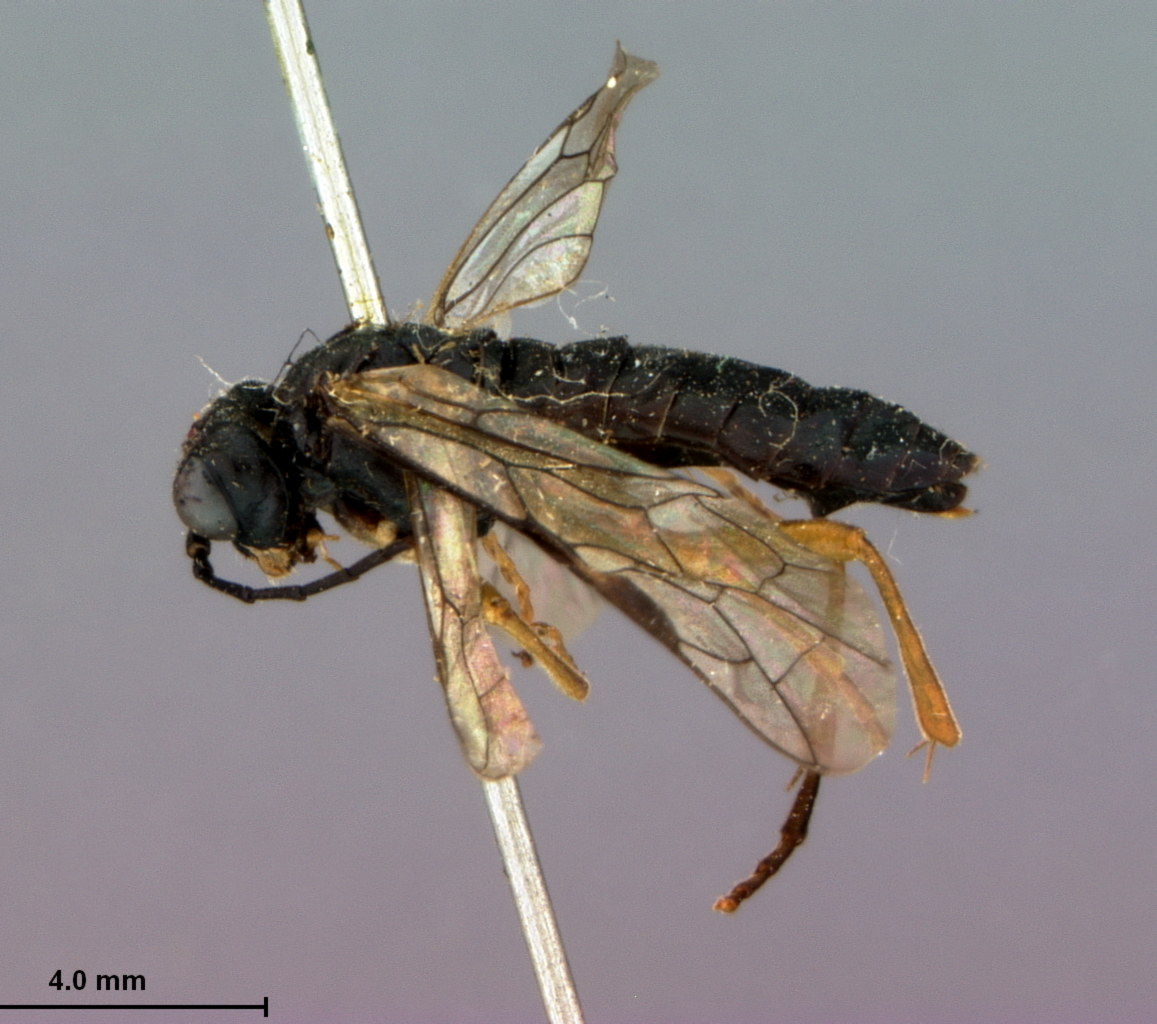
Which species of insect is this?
Tenthredo mellipes
